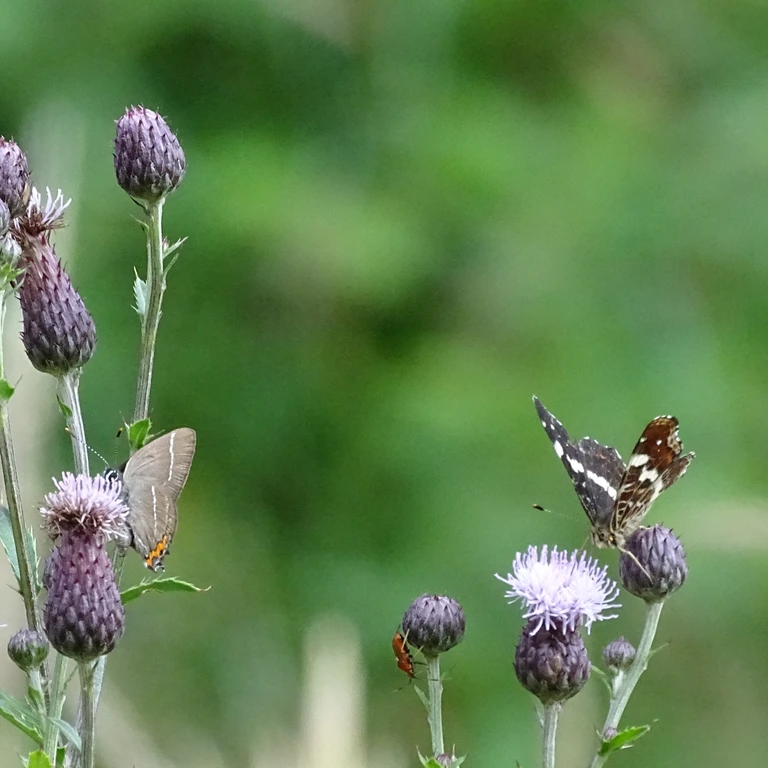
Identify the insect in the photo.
Araschnia levana
